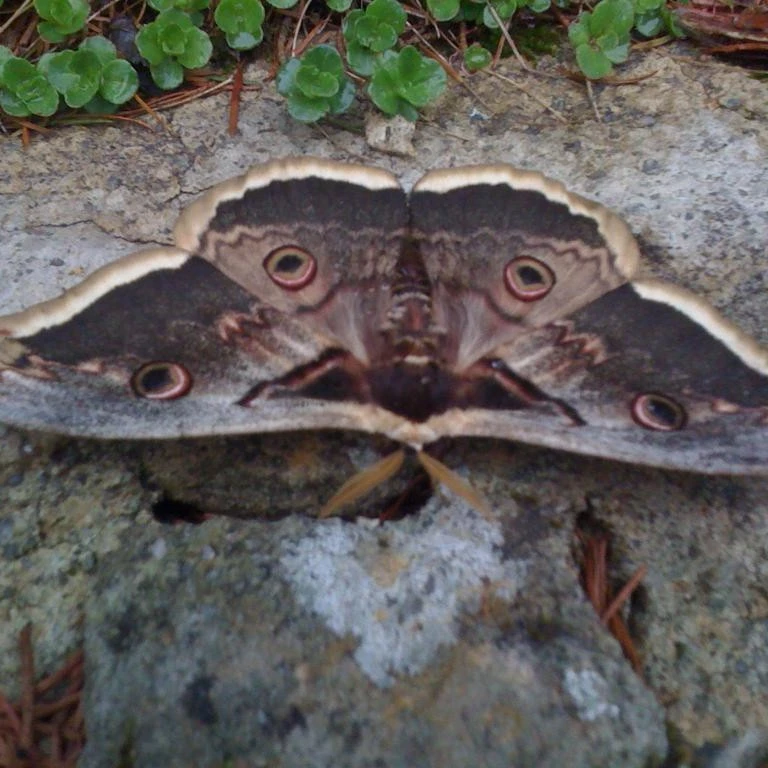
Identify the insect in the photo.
Saturnia pyri
